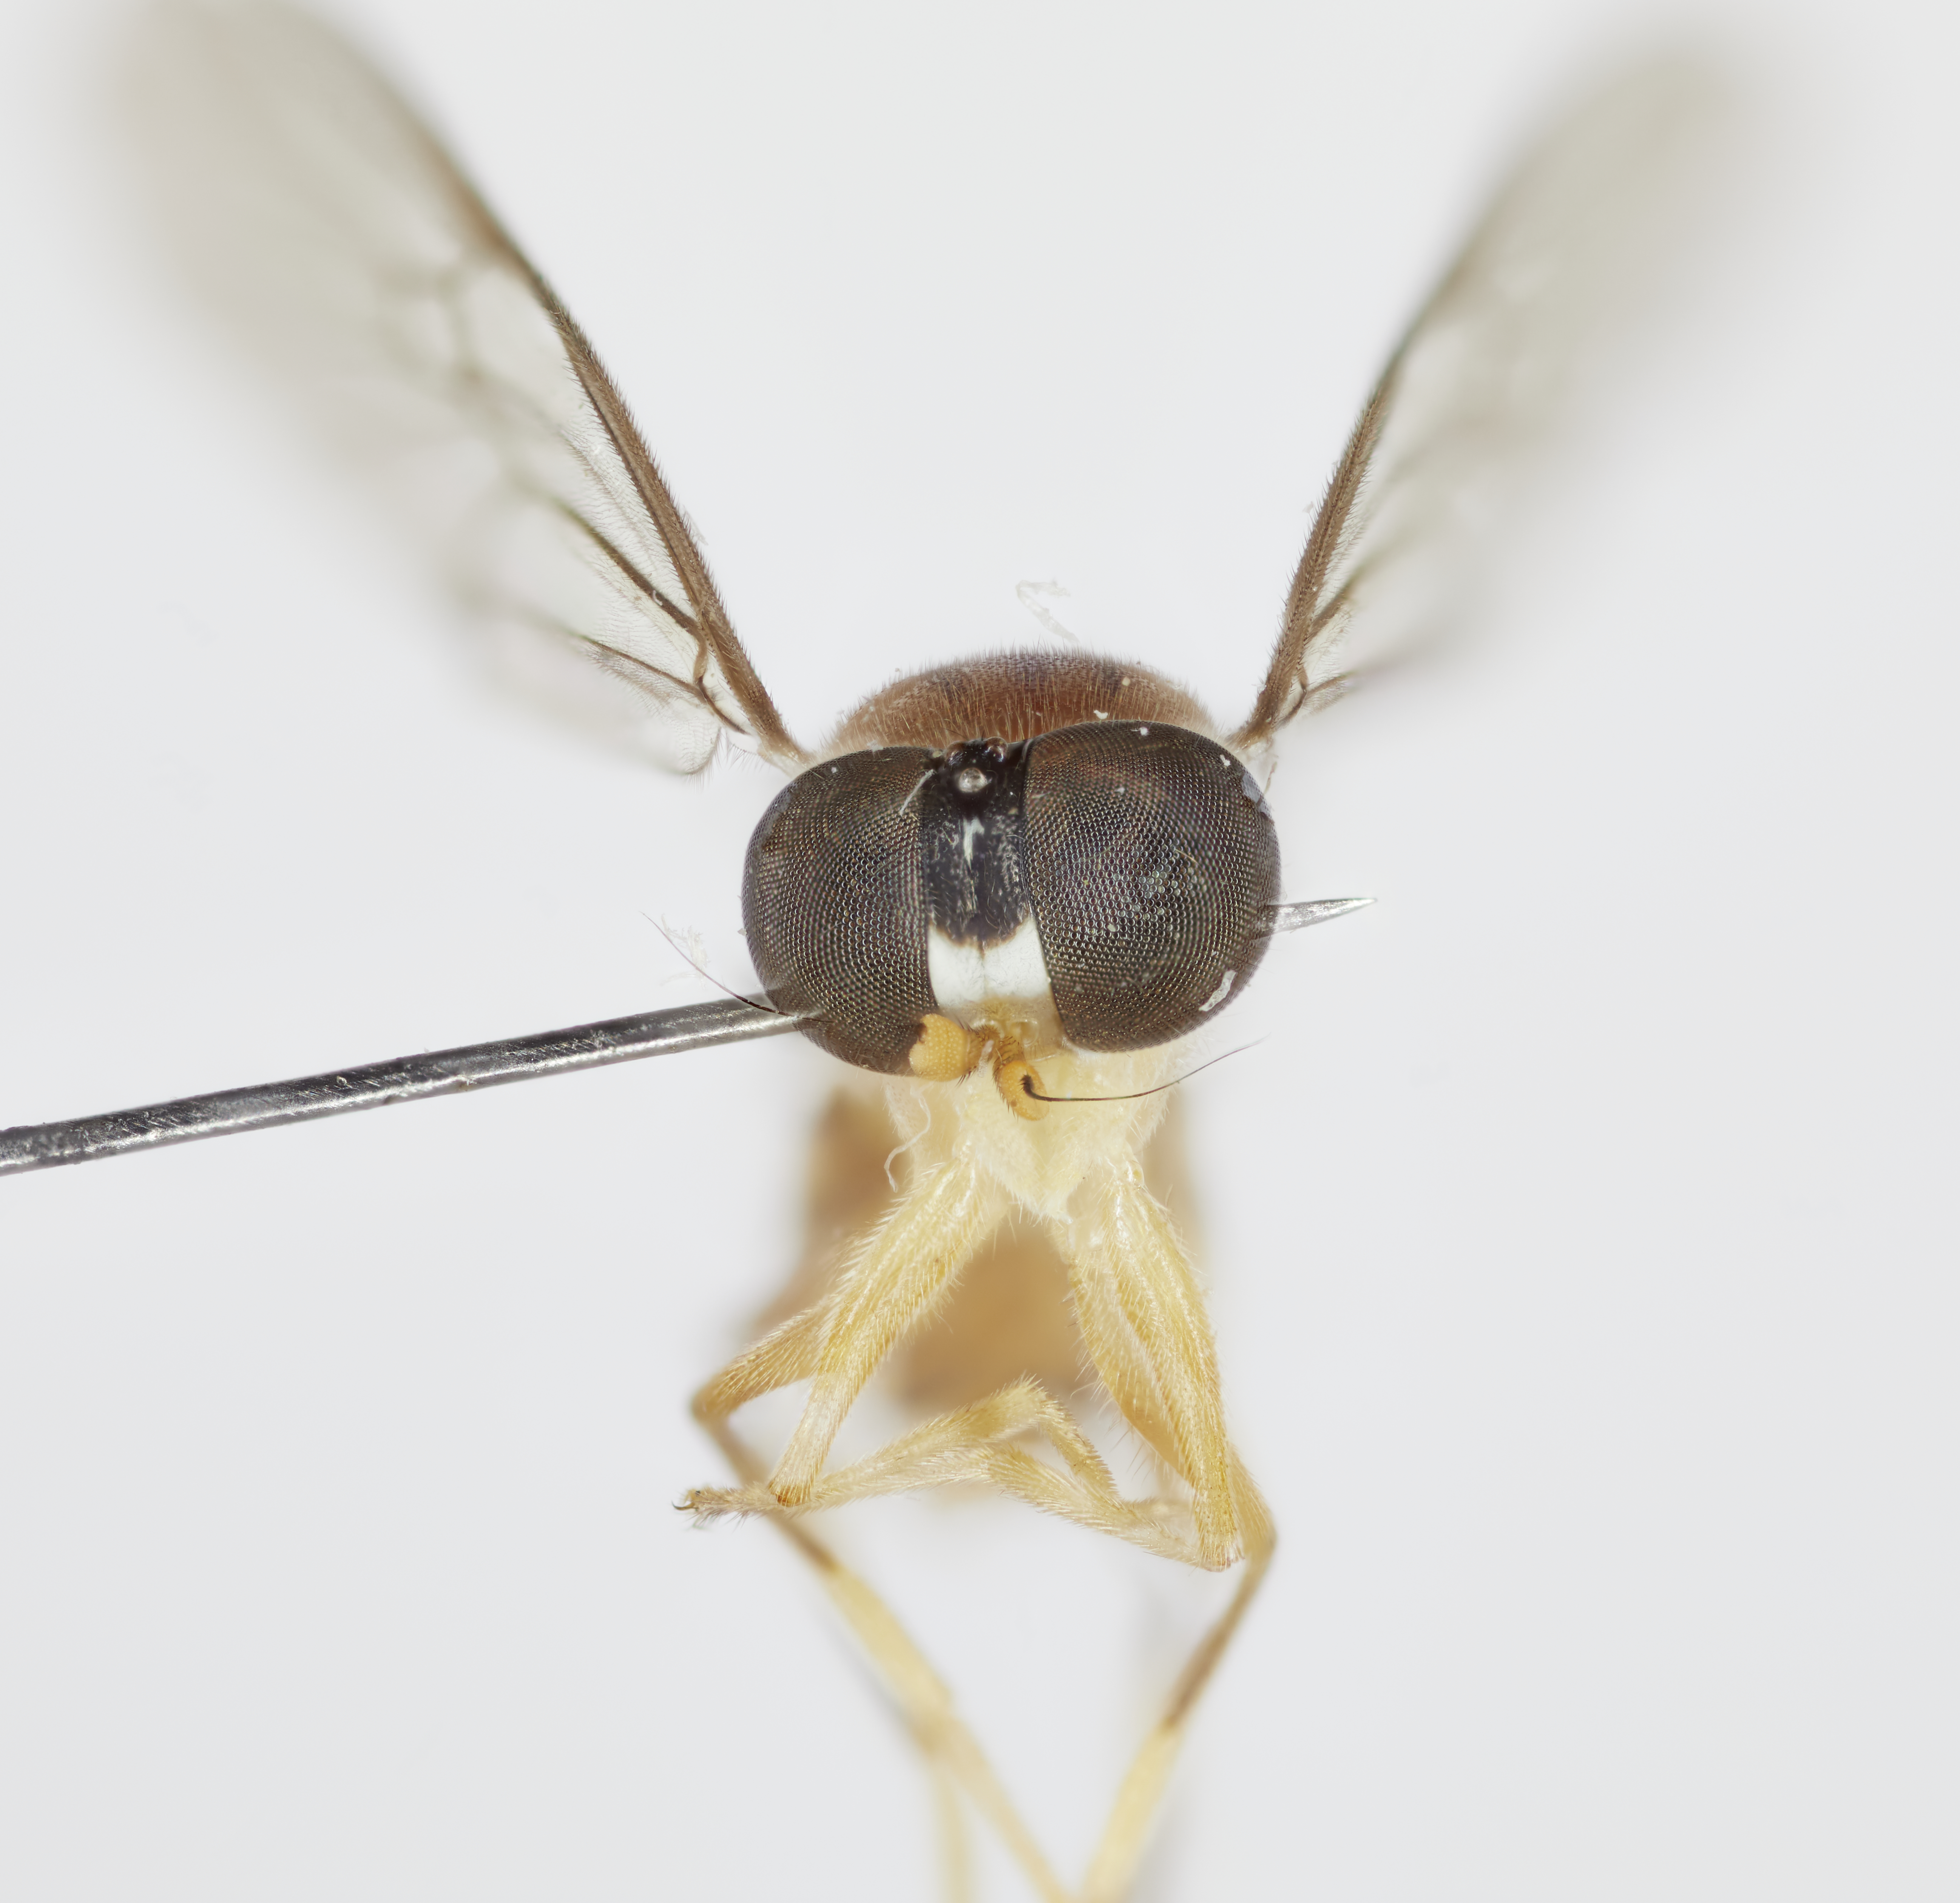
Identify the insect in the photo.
Merosargus eunomus
